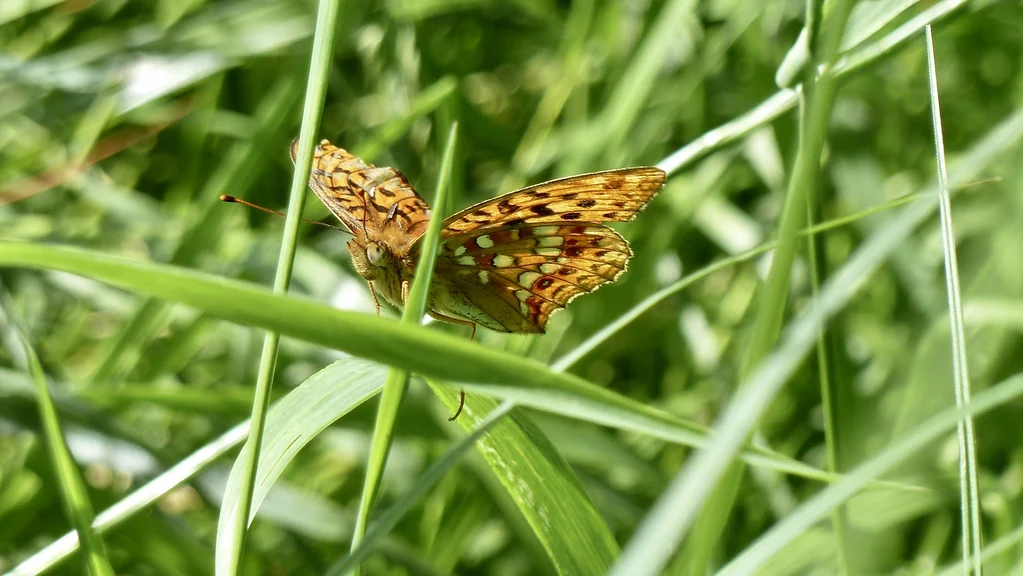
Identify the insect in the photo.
Fabriciana adippe
